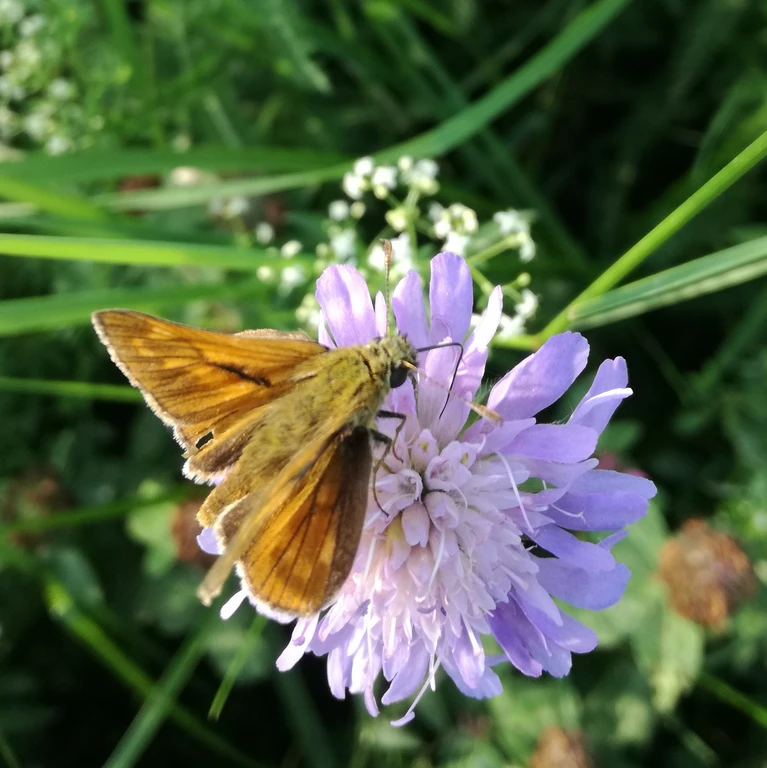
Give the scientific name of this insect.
Ochlodes sylvanus (also Ochlodes venata)
